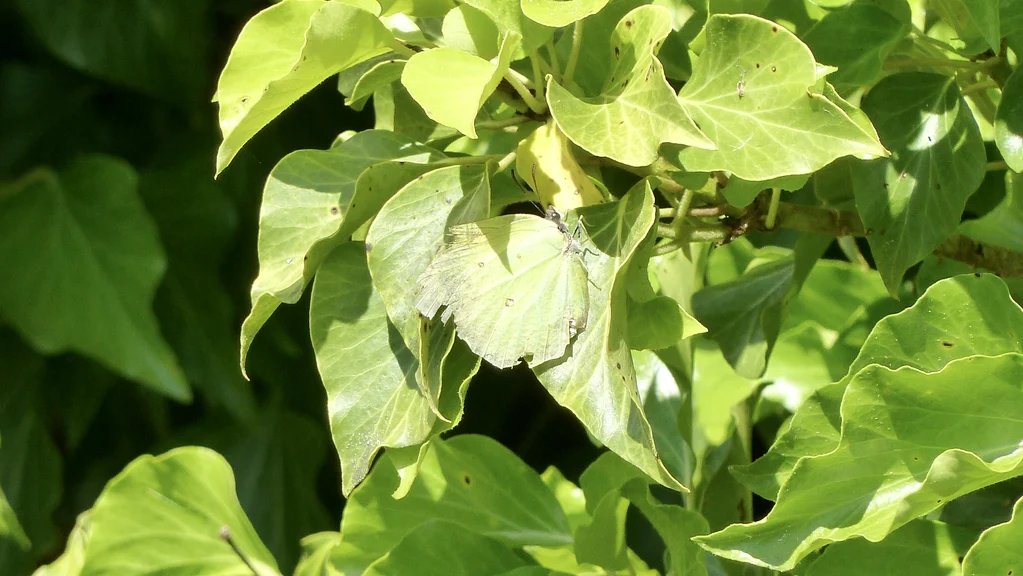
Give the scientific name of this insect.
Gonepteryx rhamni
